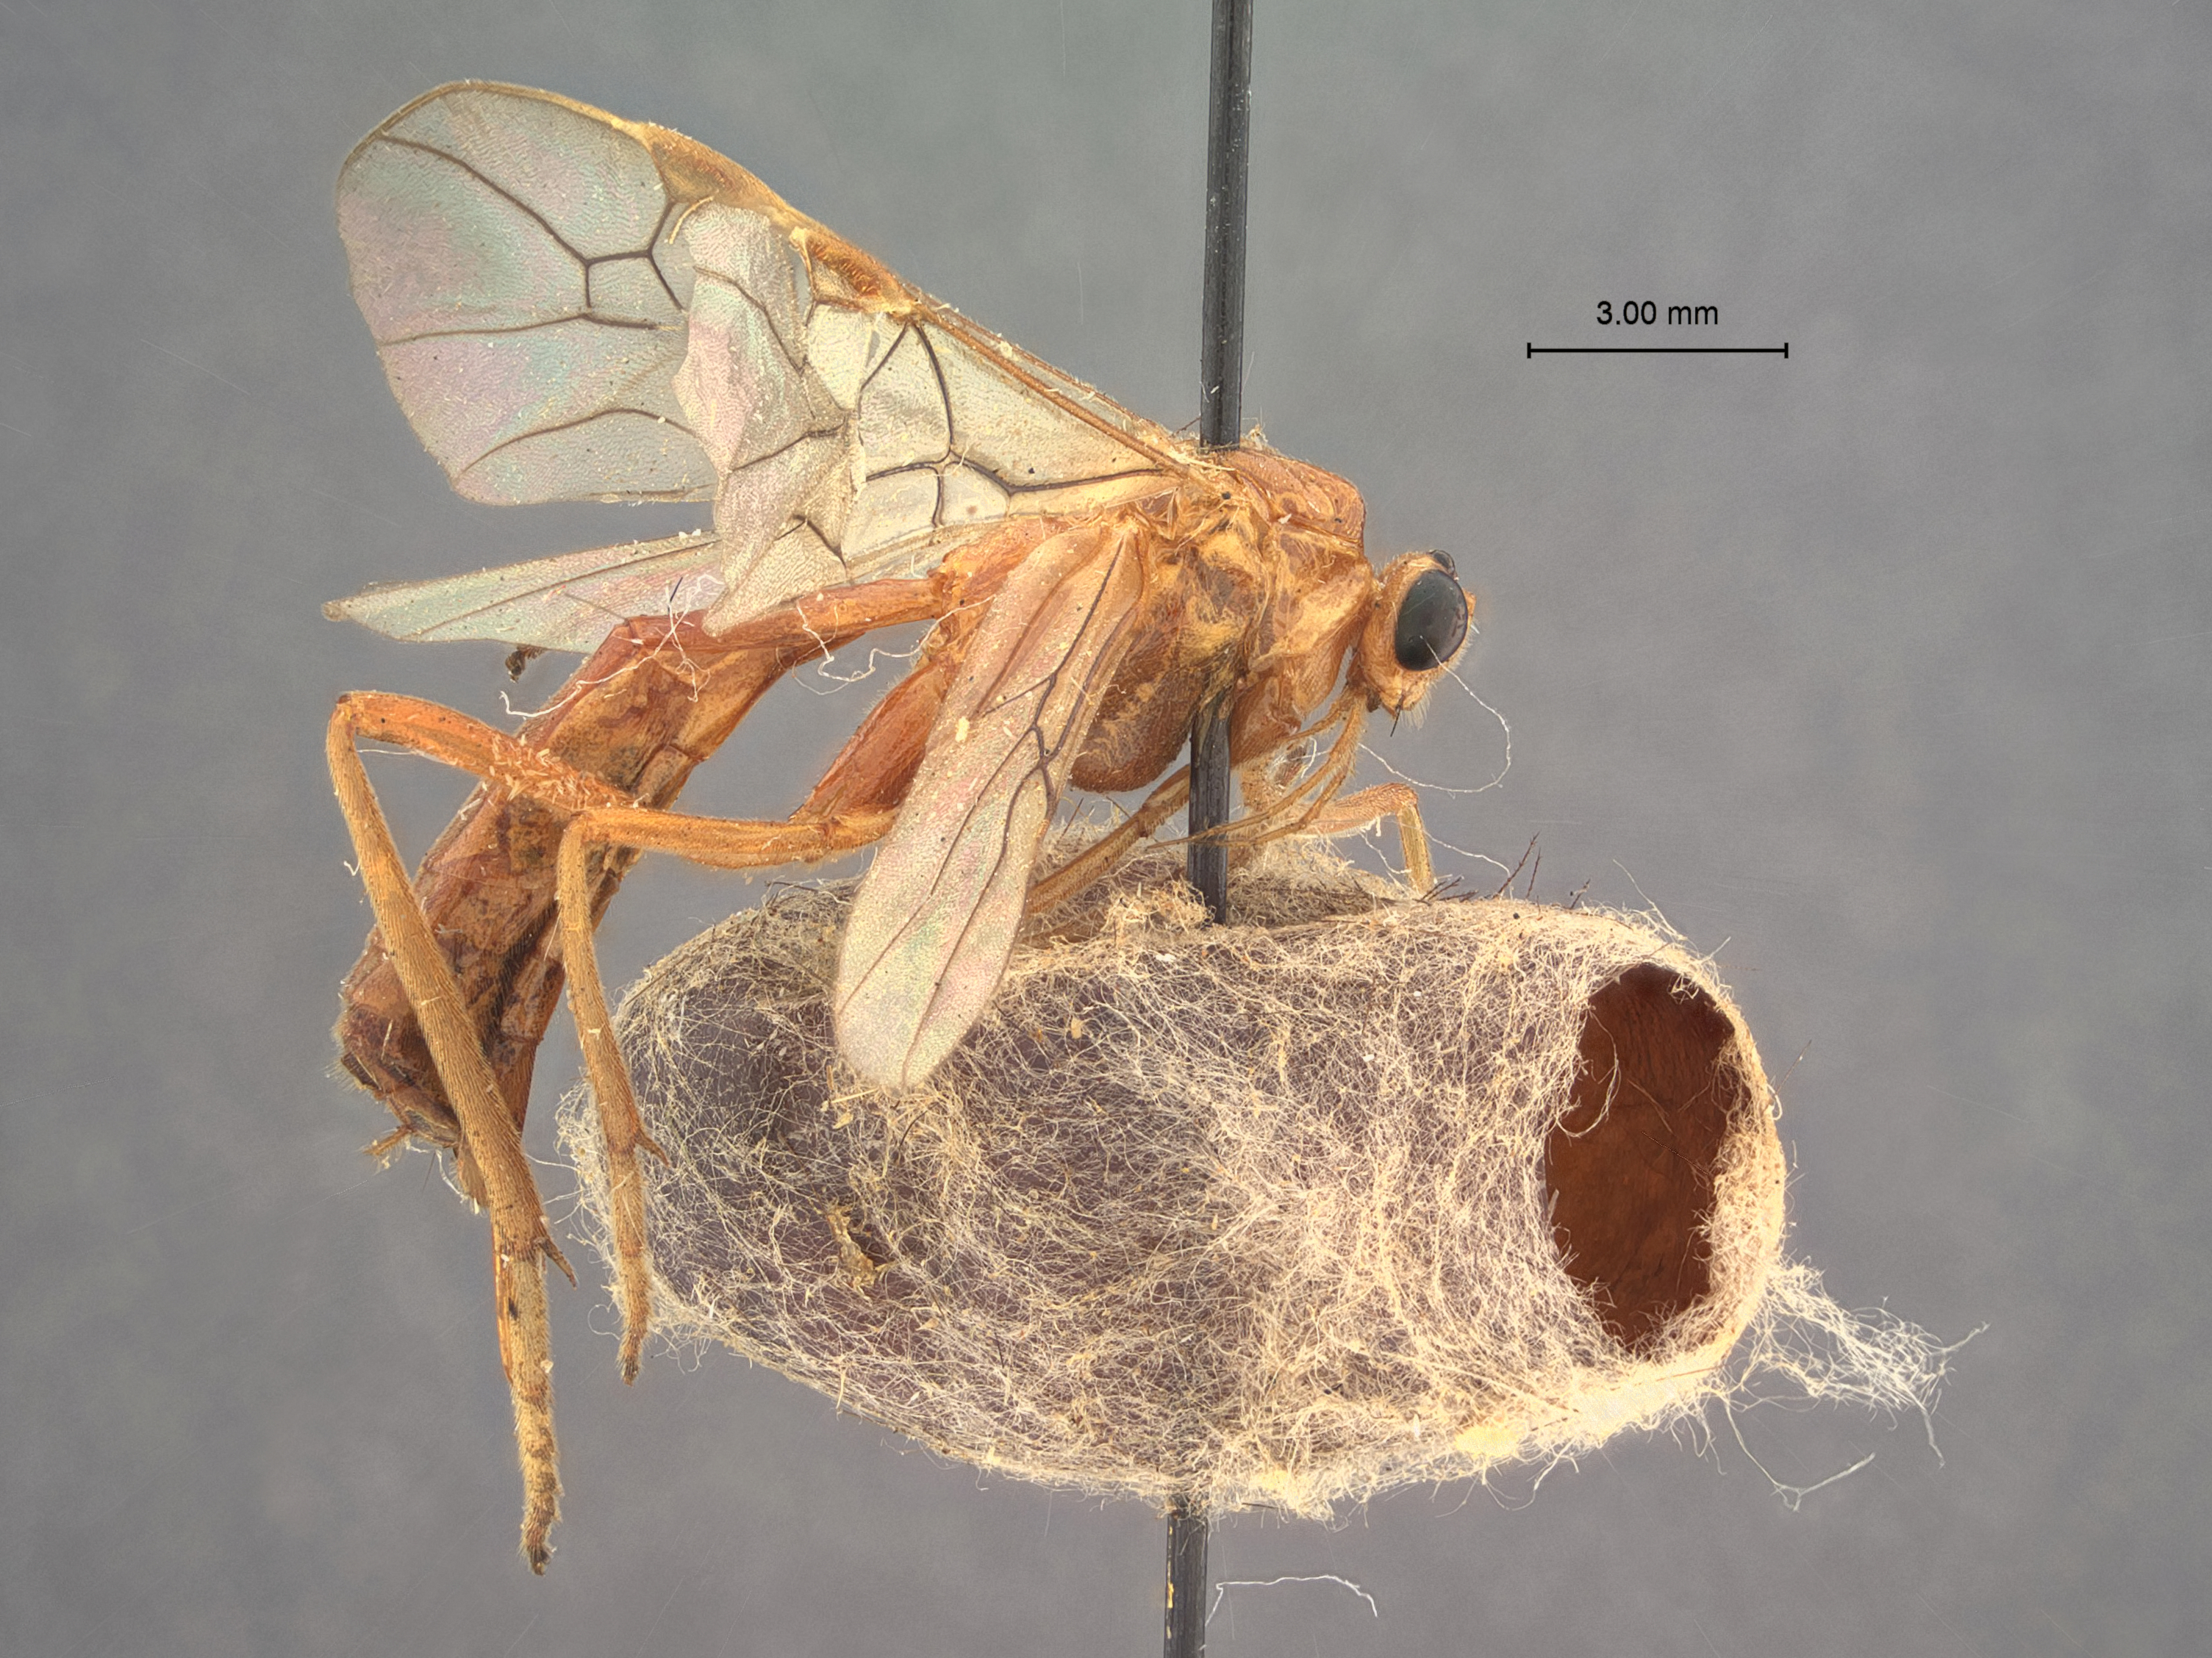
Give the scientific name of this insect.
Macrocentrus gravitarsis
